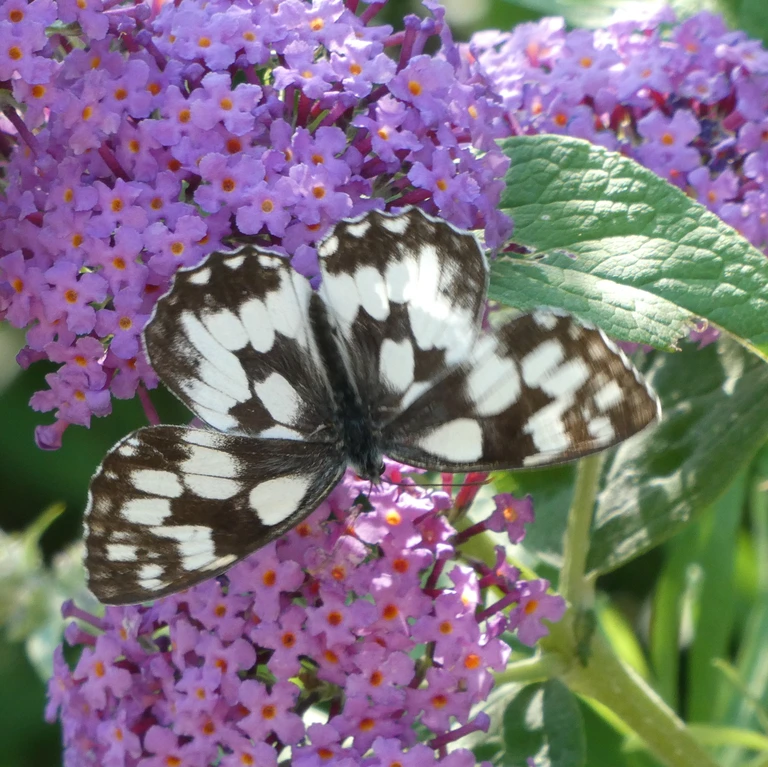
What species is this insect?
Melanargia galathea
